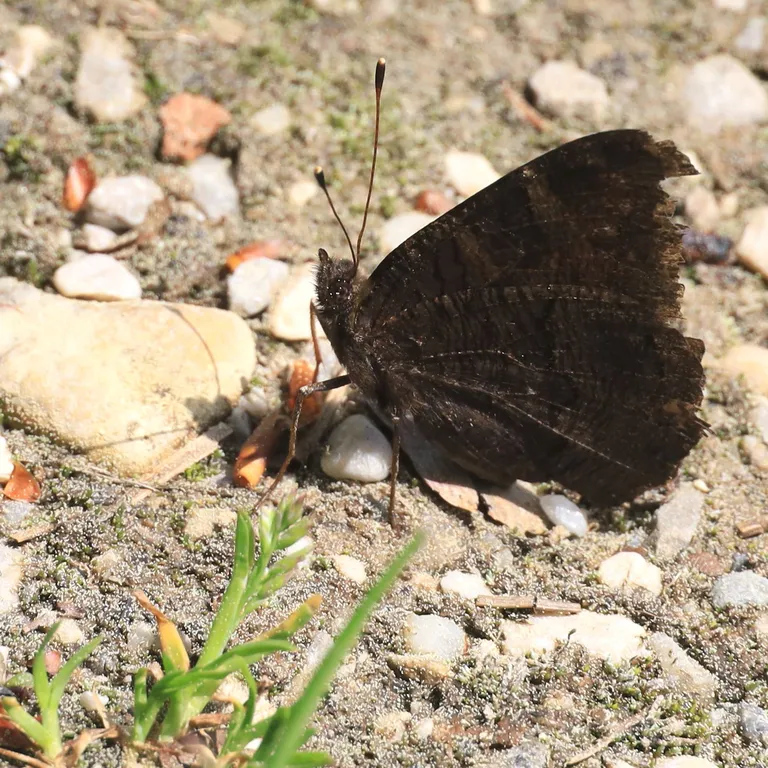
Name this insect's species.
Aglais io
